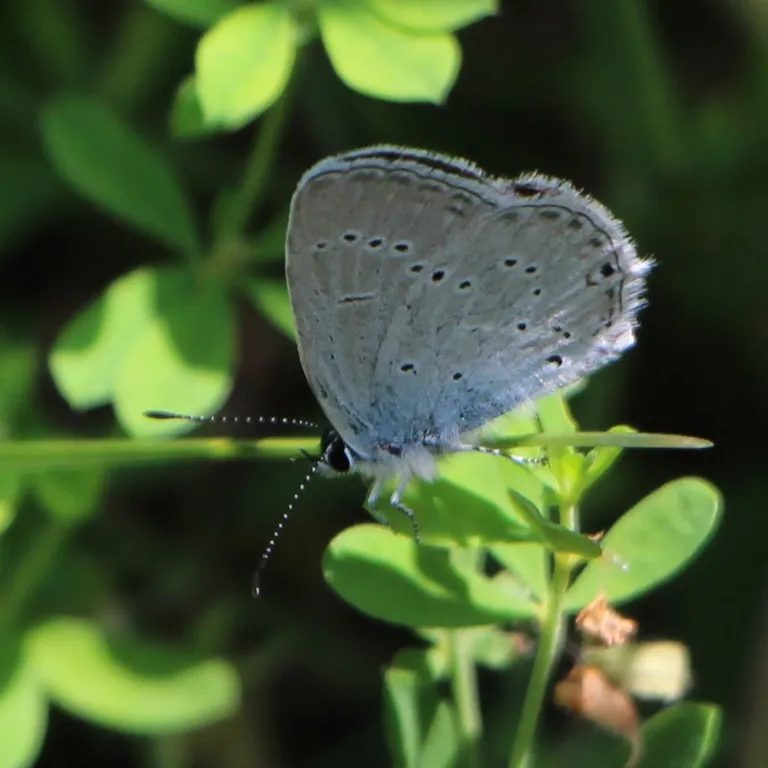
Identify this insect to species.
Cupido decolorata (also Elkalyce decolorata)
